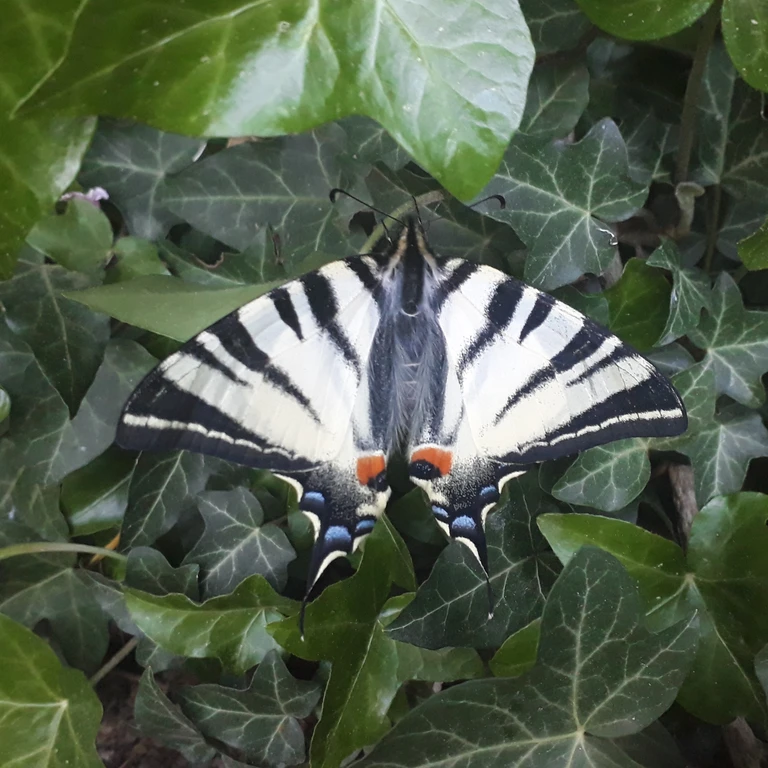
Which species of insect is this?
Iphiclides podalirius
